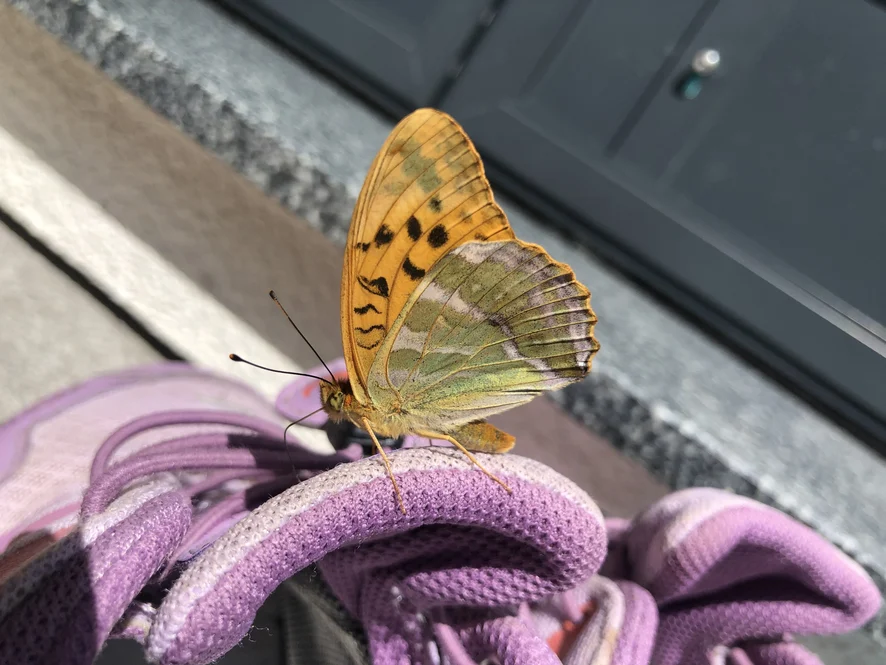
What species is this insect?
Argynnis paphia
